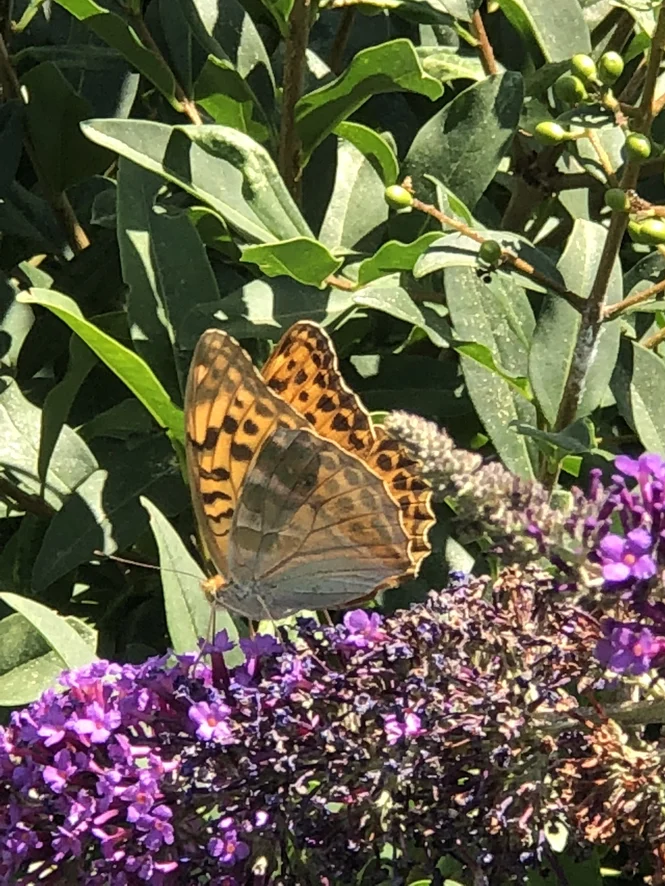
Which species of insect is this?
Argynnis paphia
